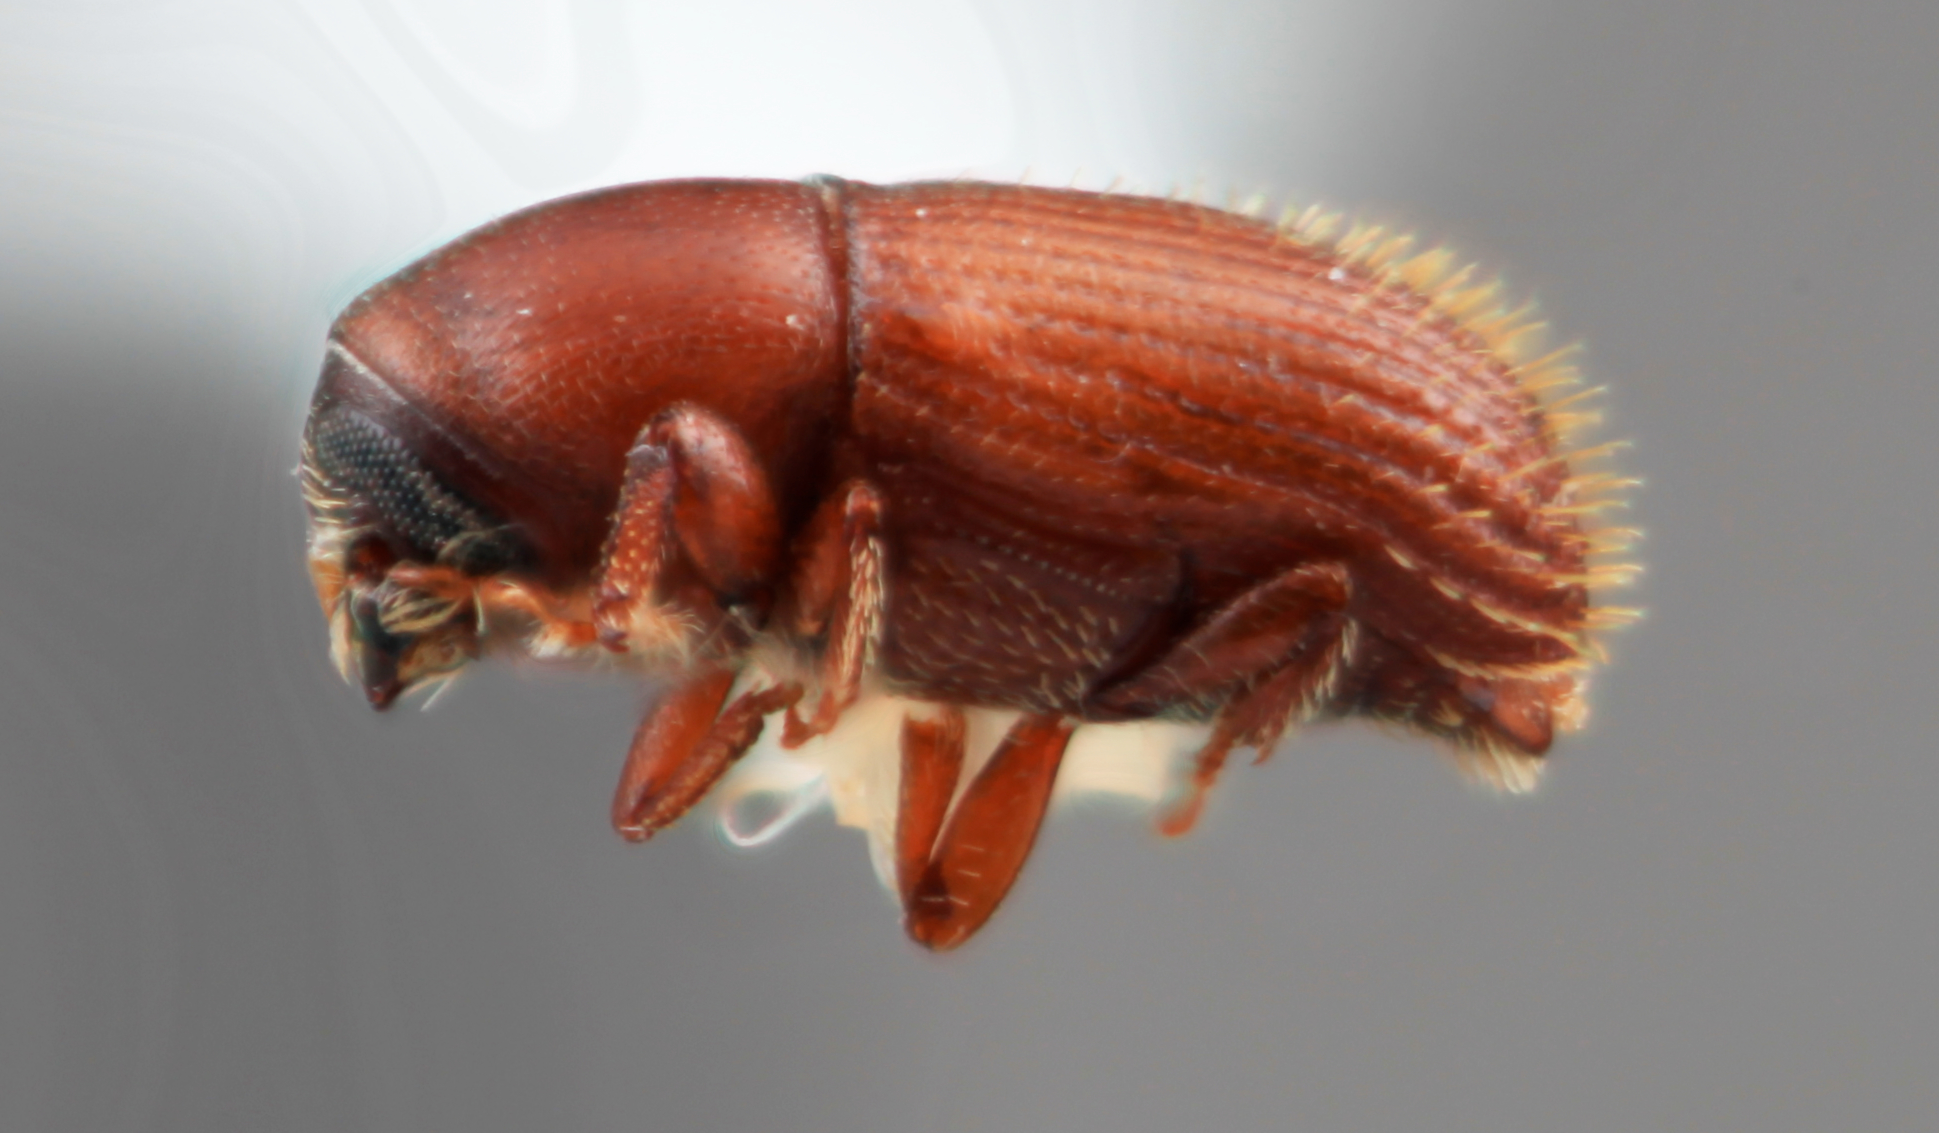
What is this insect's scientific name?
Cnesinus minor
